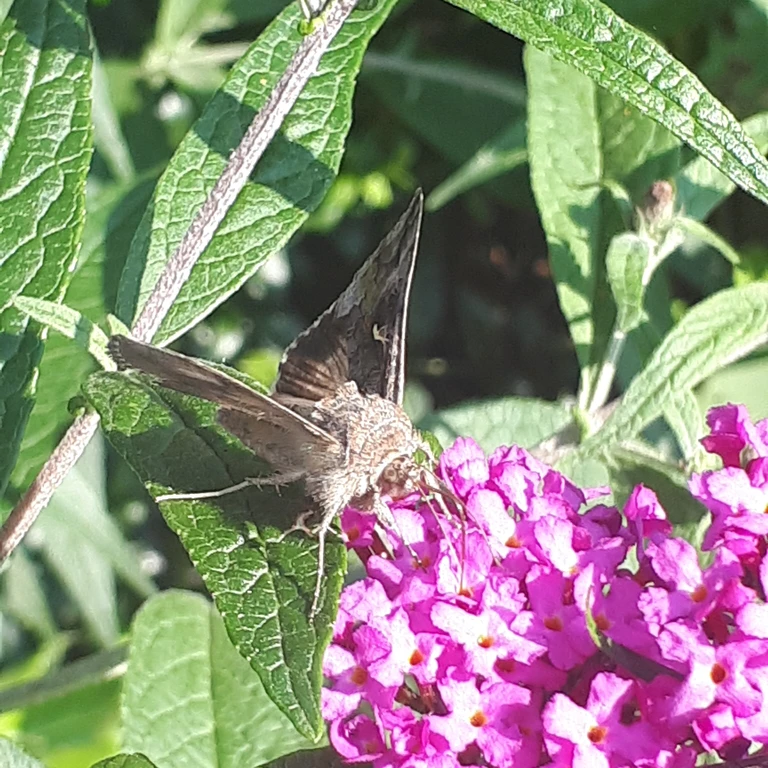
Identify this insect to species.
Autographa gamma
